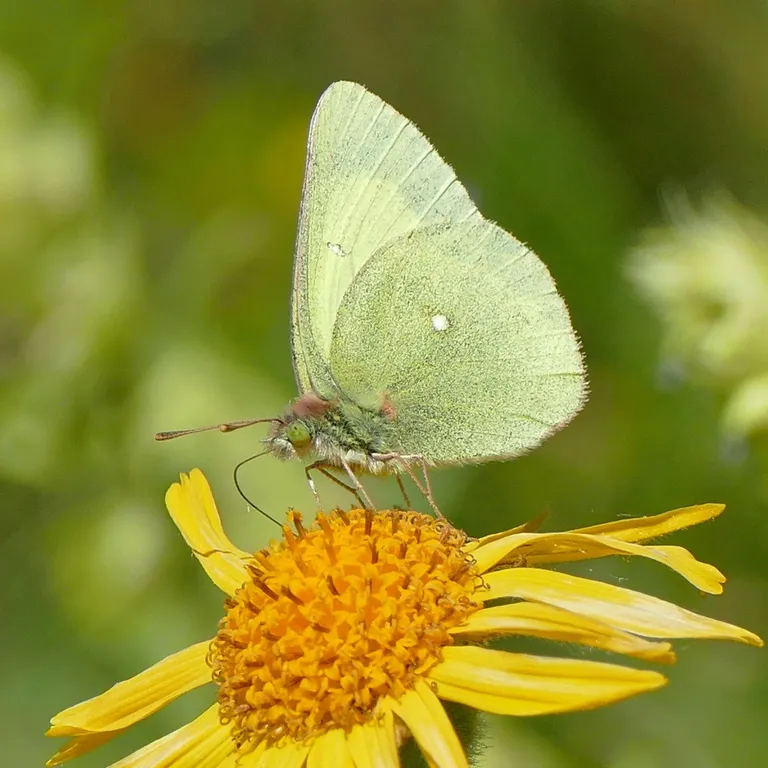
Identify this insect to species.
Colias palaeno
